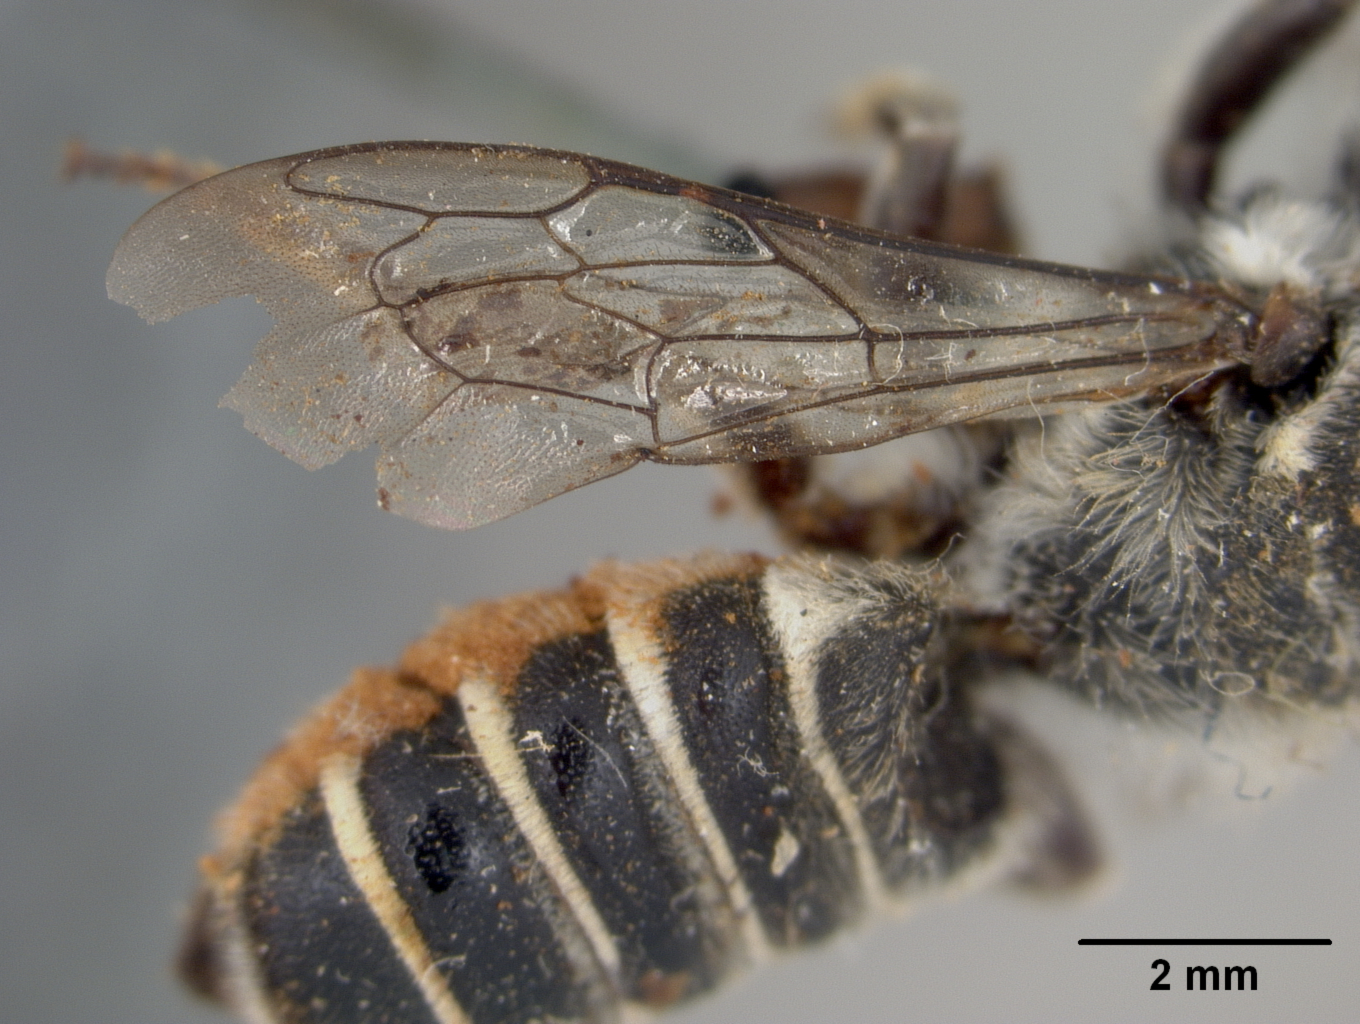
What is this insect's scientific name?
Megachile prosopidis
